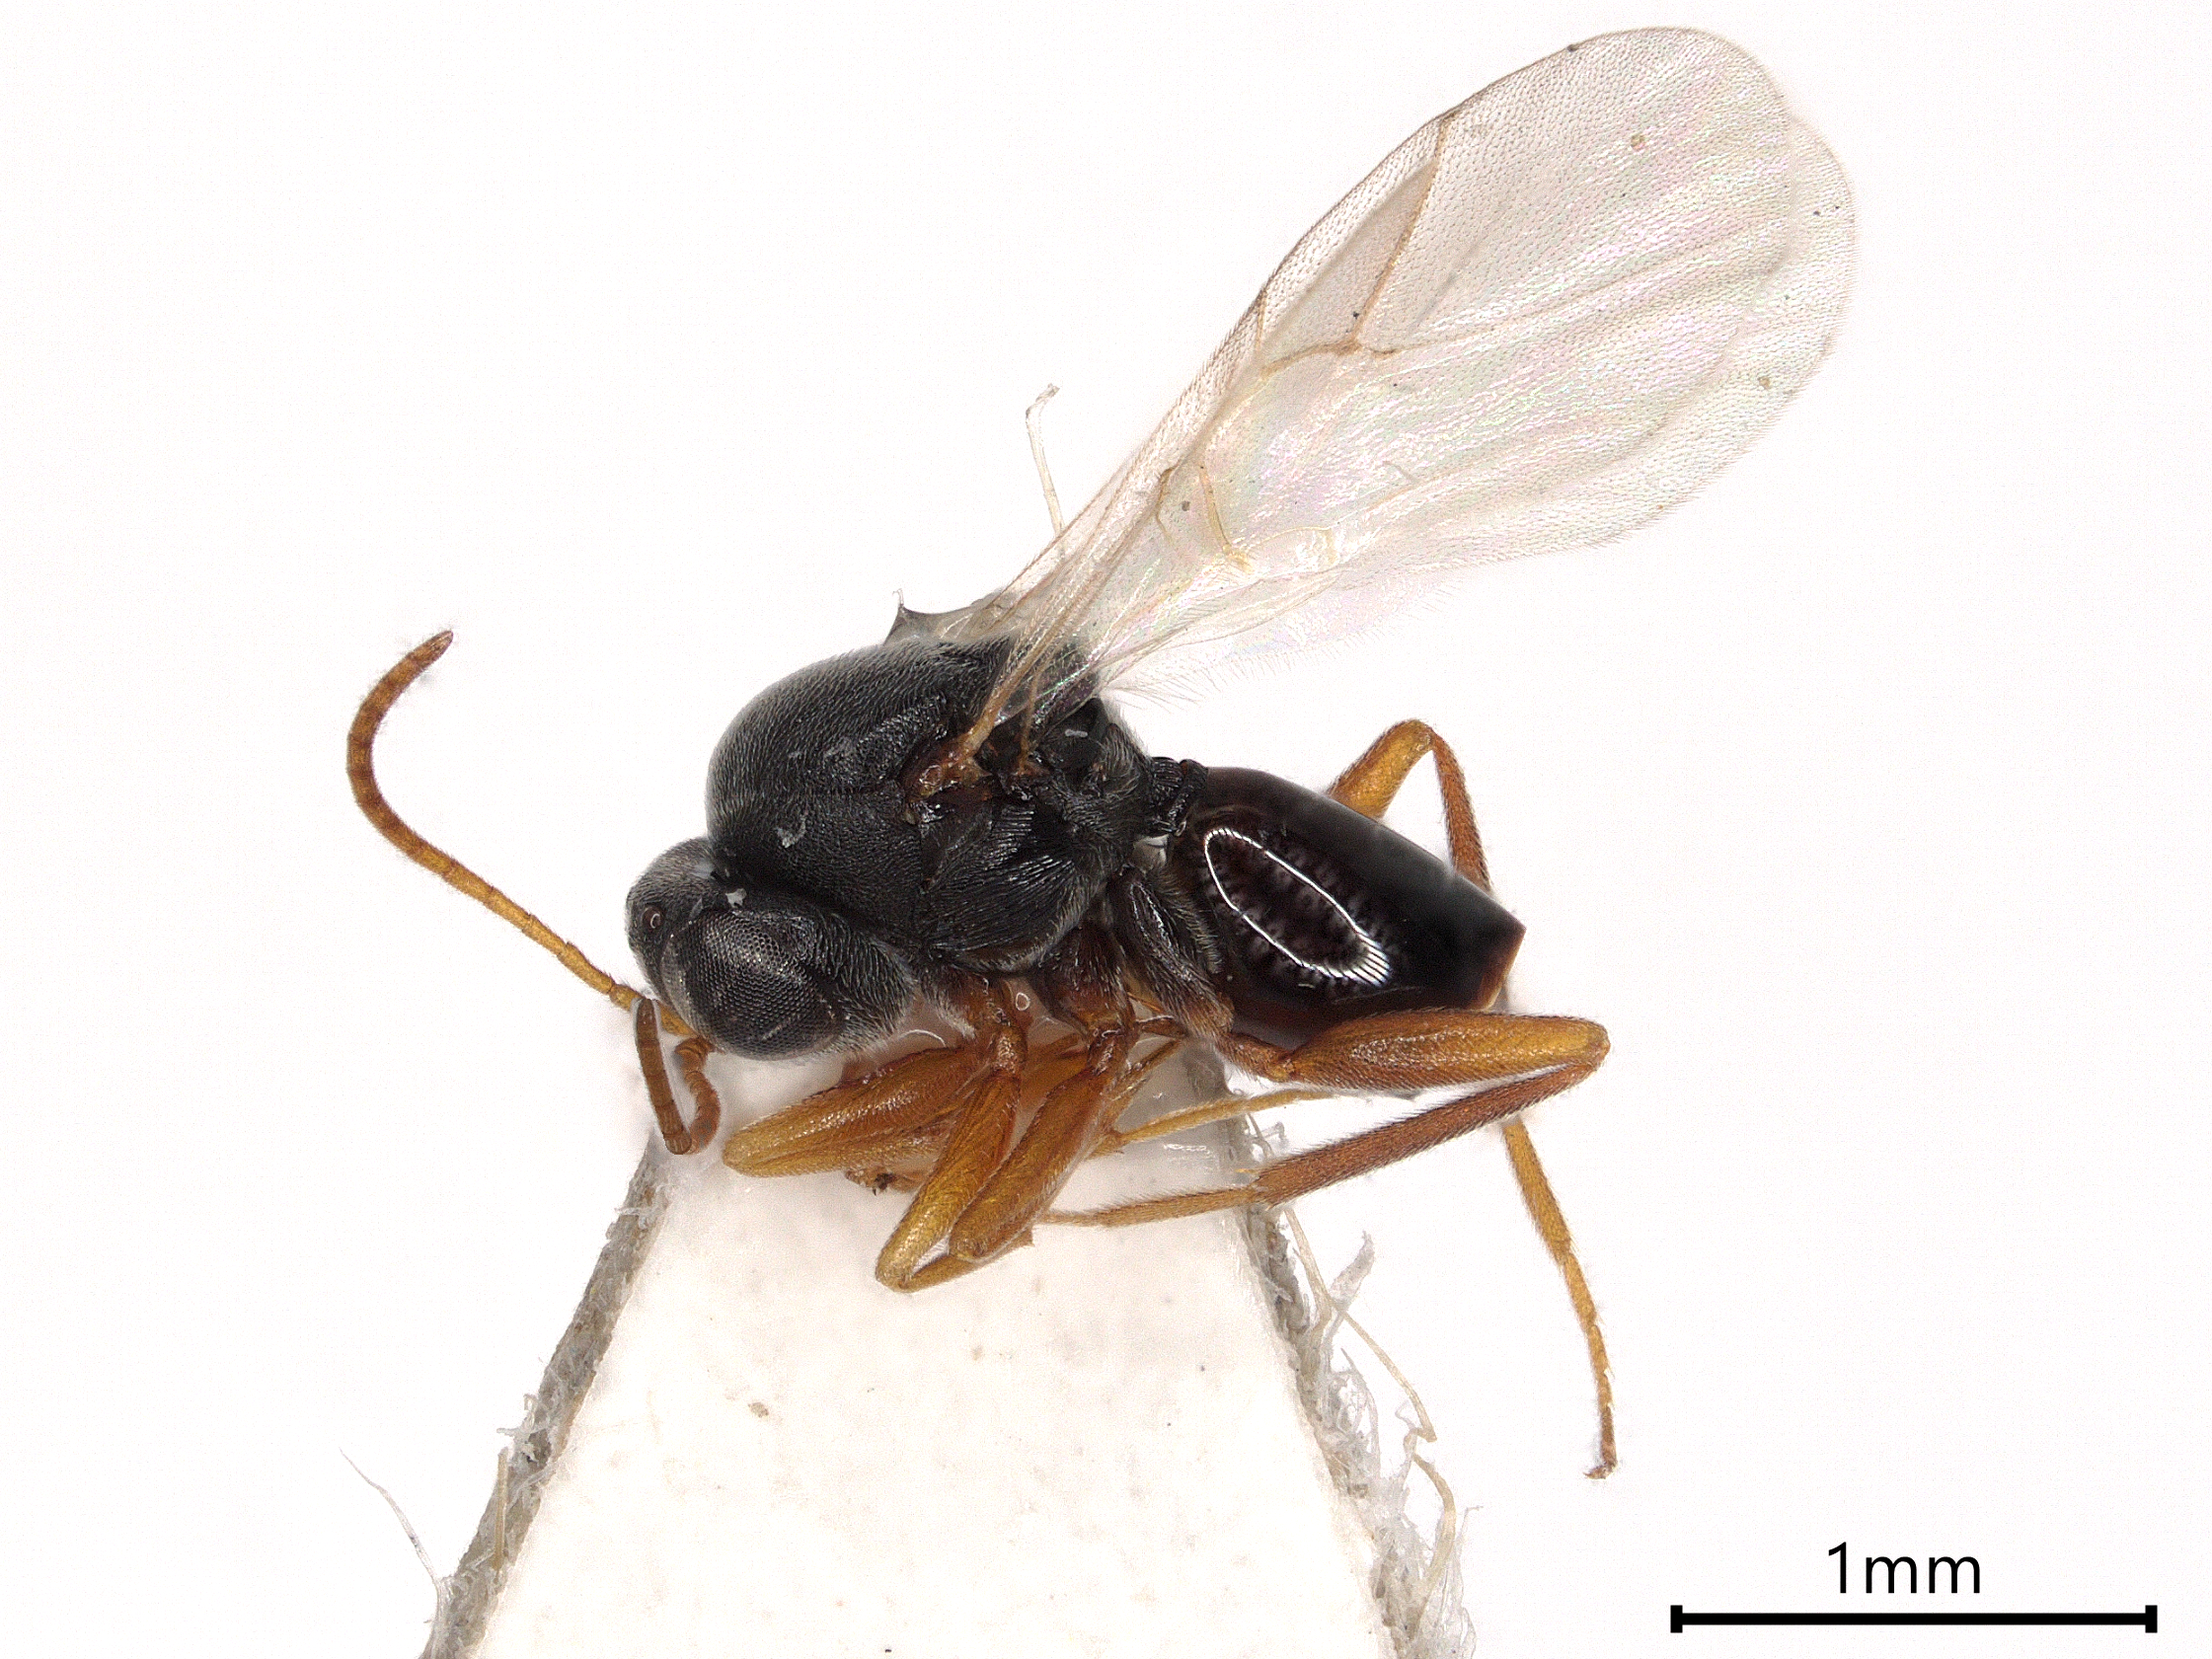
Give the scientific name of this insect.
Saphonecrus symbioticus
